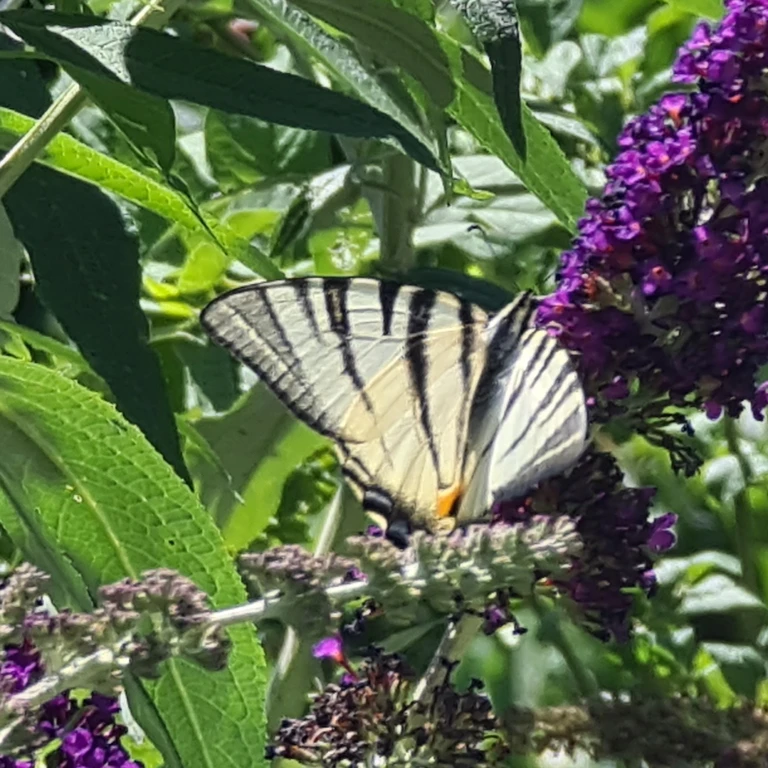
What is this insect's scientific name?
Iphiclides podalirius
